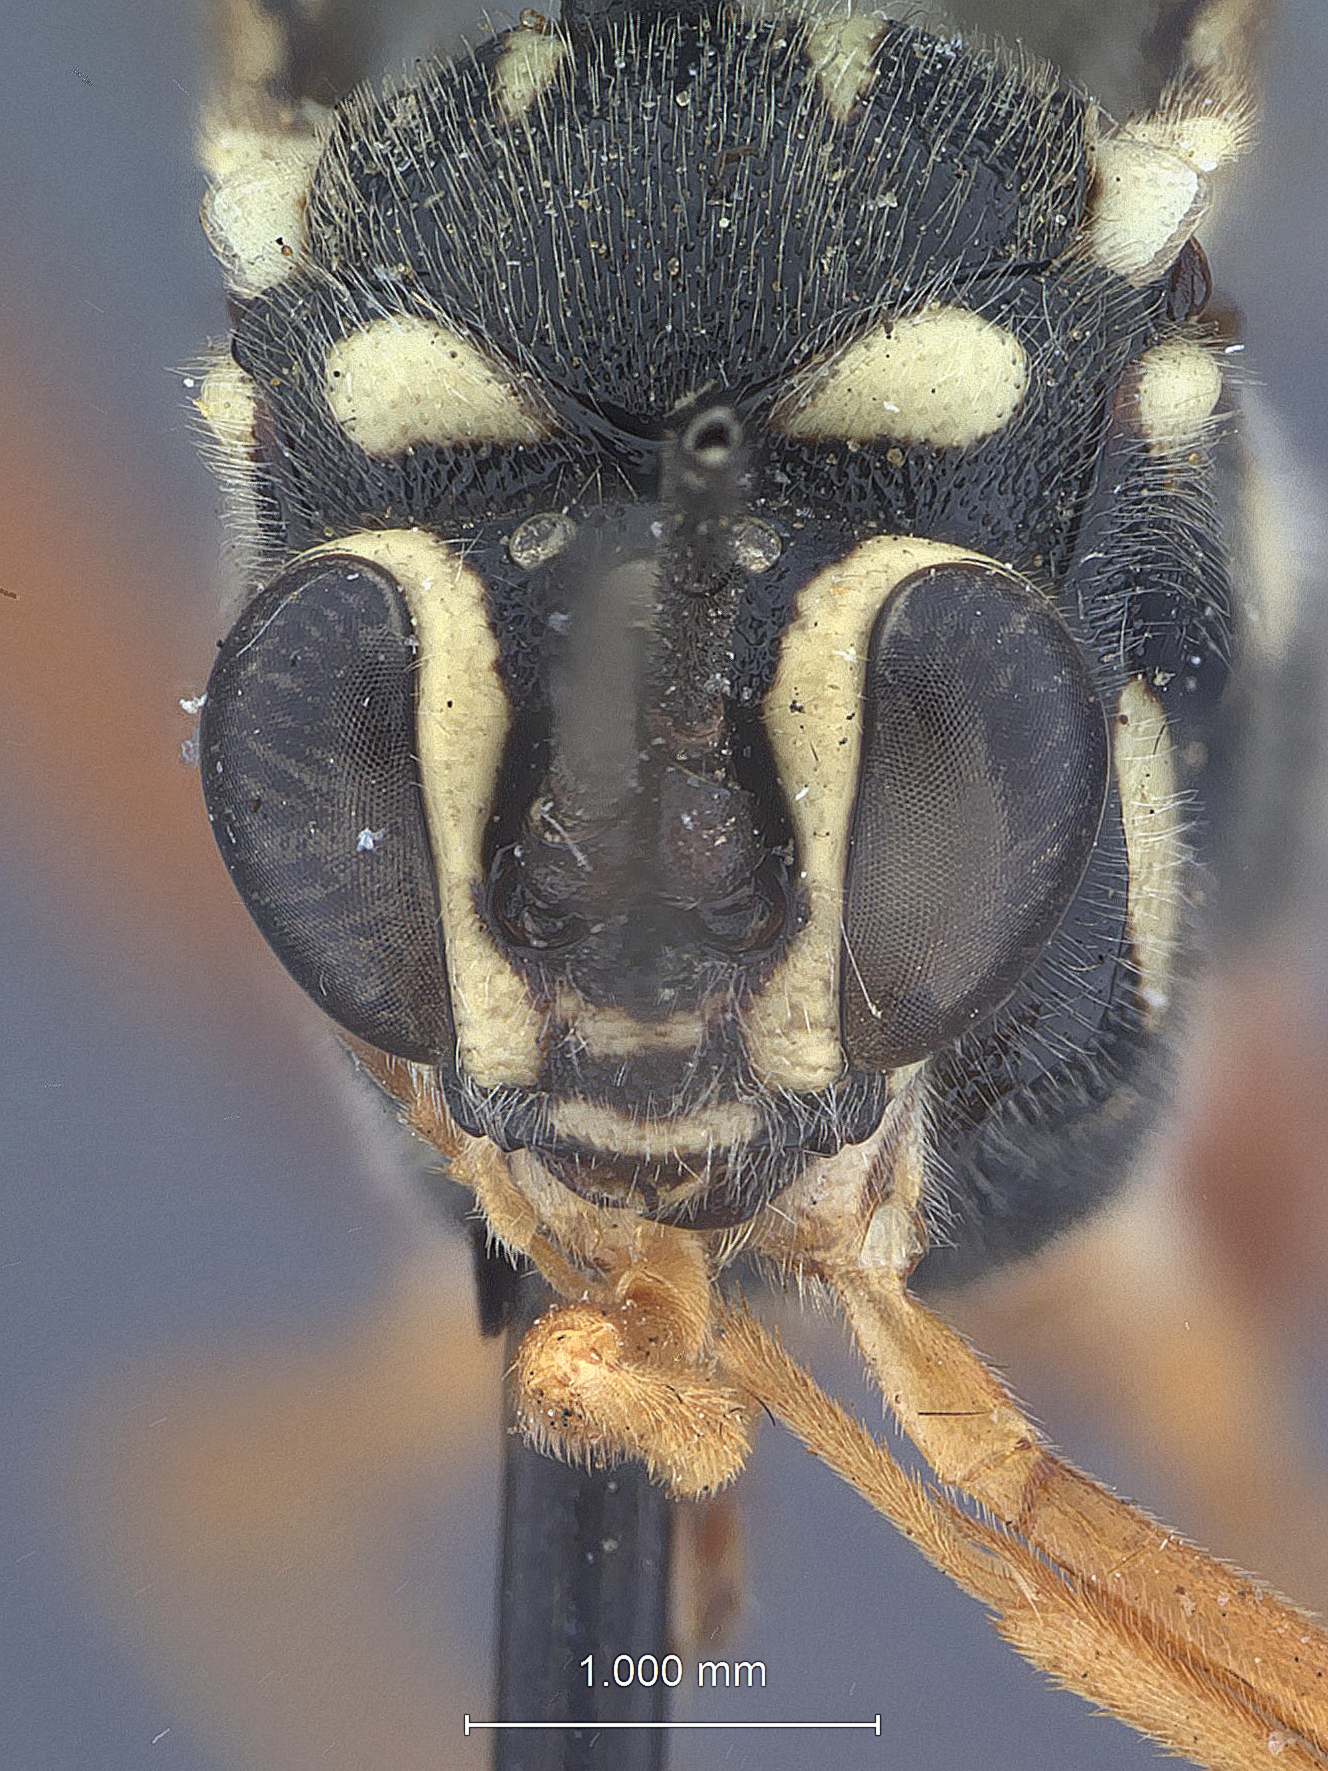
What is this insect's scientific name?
Baryceros halli
